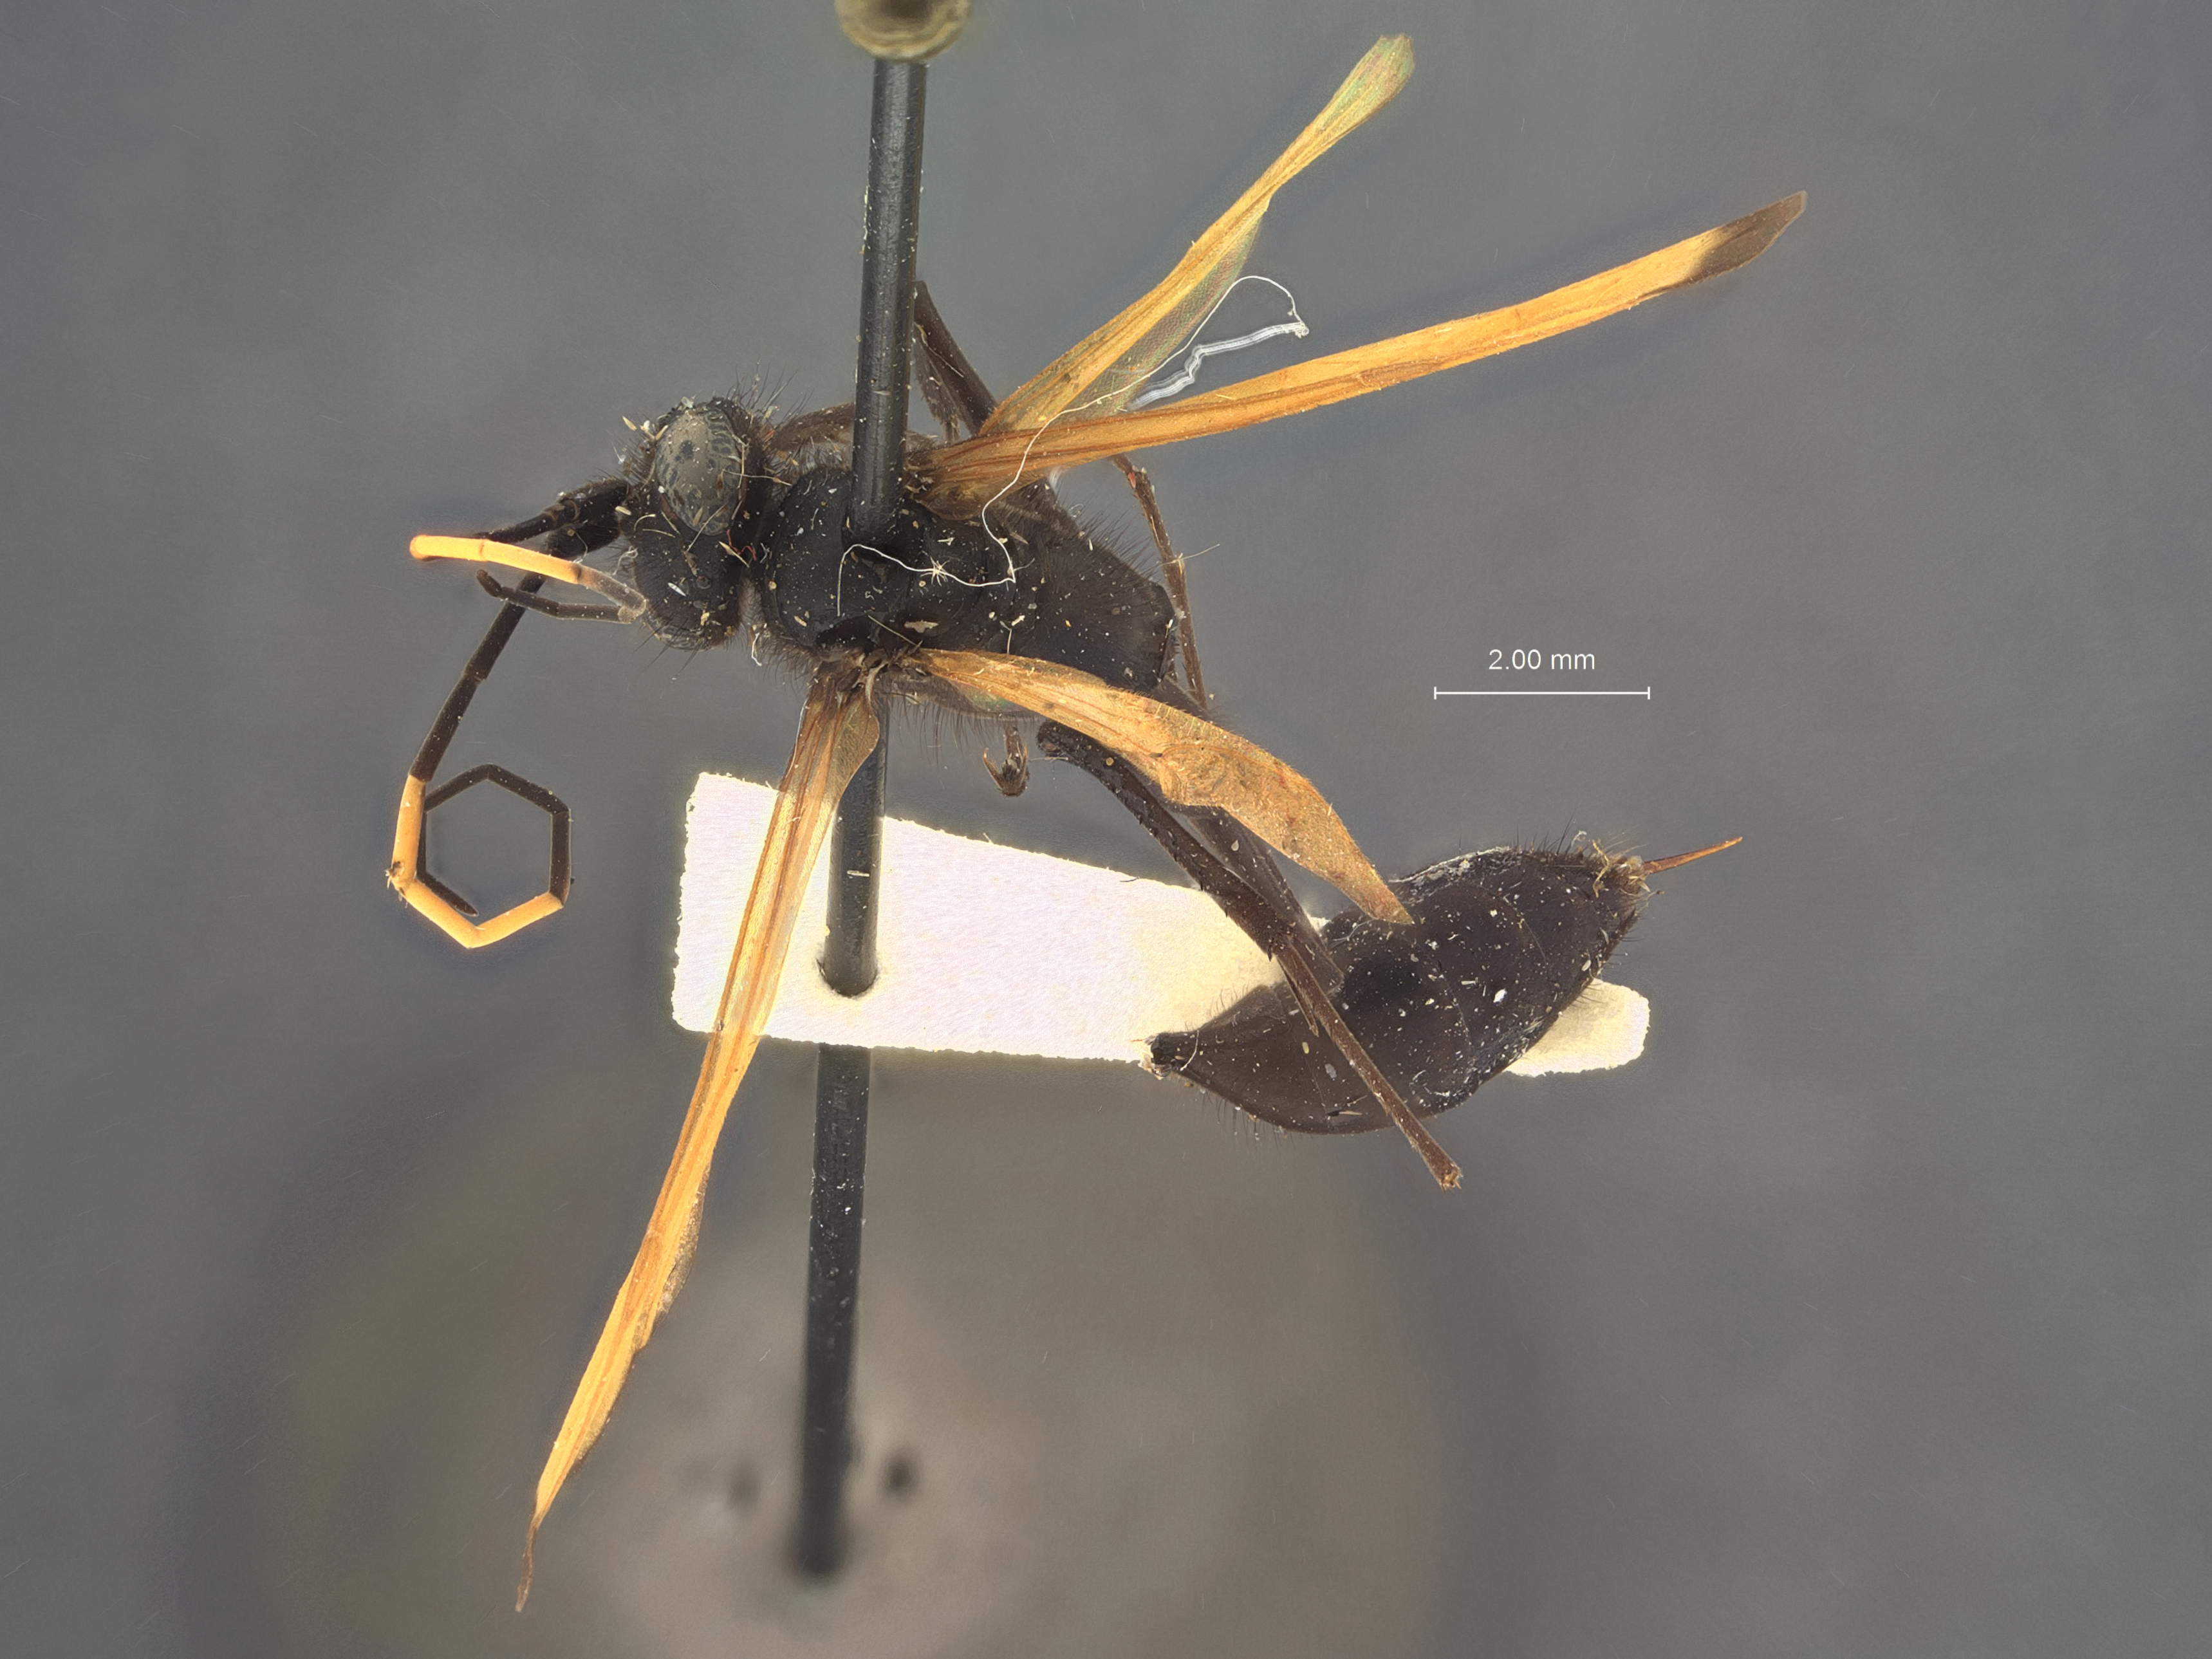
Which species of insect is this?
Priocnessus hirsutus
